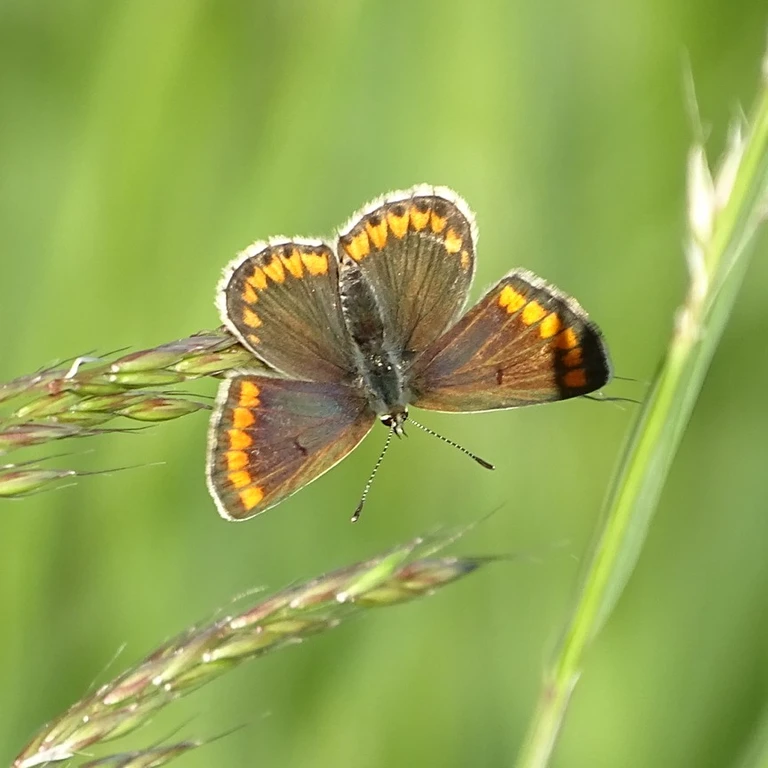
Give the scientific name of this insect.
Aricia agestis/artaxerxes
